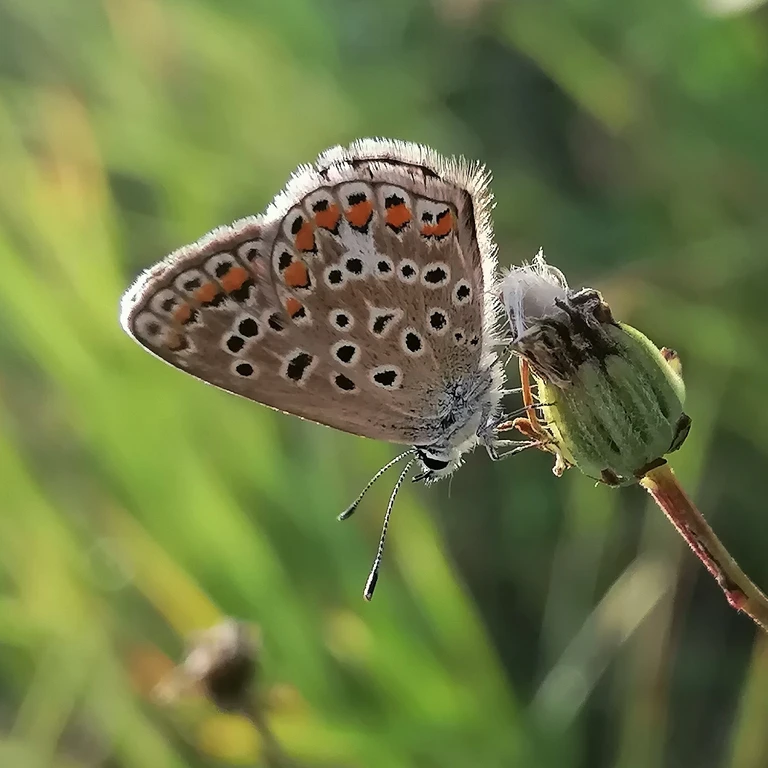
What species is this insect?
Polyommatus icarus
